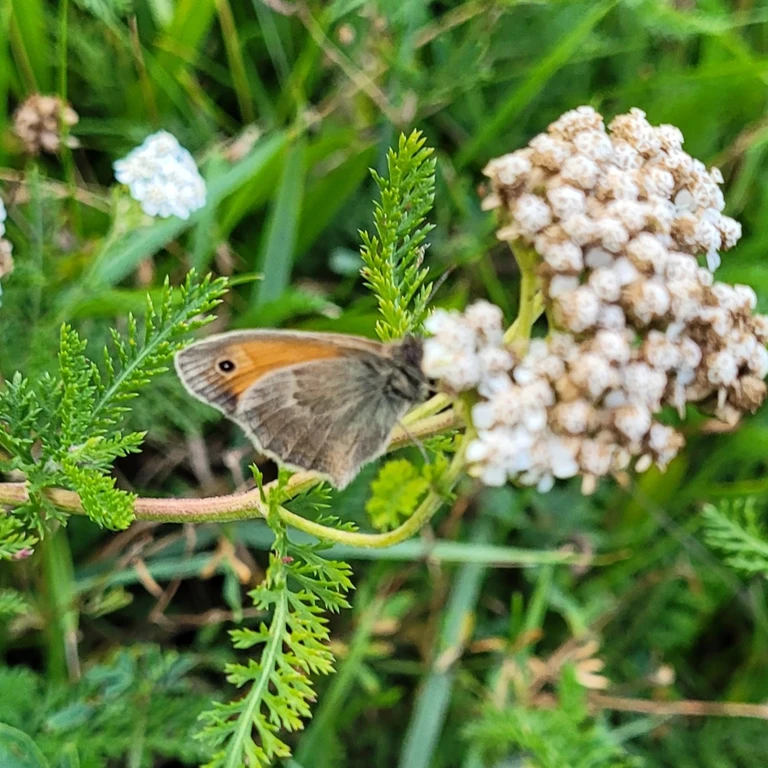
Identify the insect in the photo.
Coenonympha pamphilus
